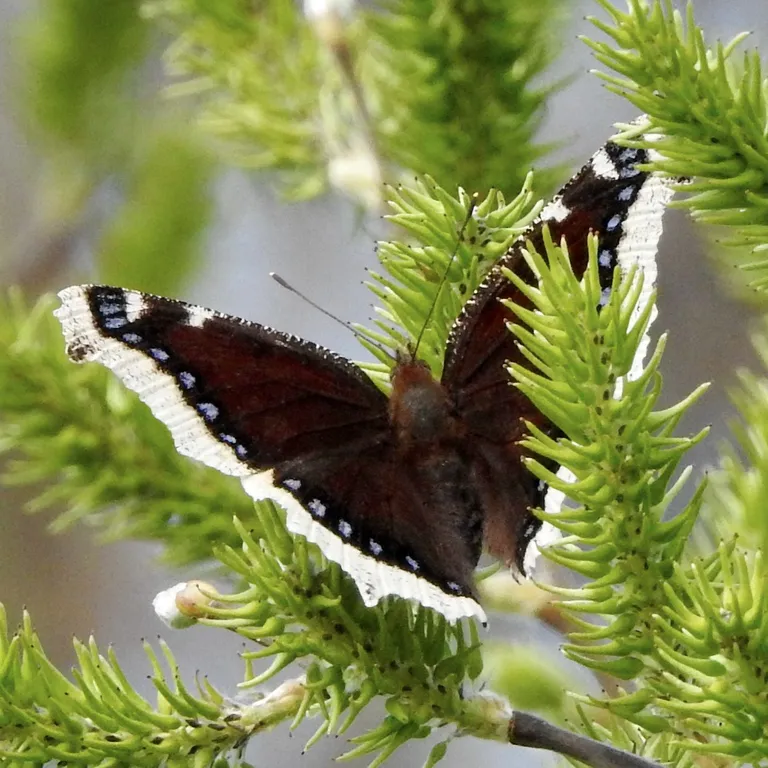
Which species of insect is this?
Nymphalis antiopa
